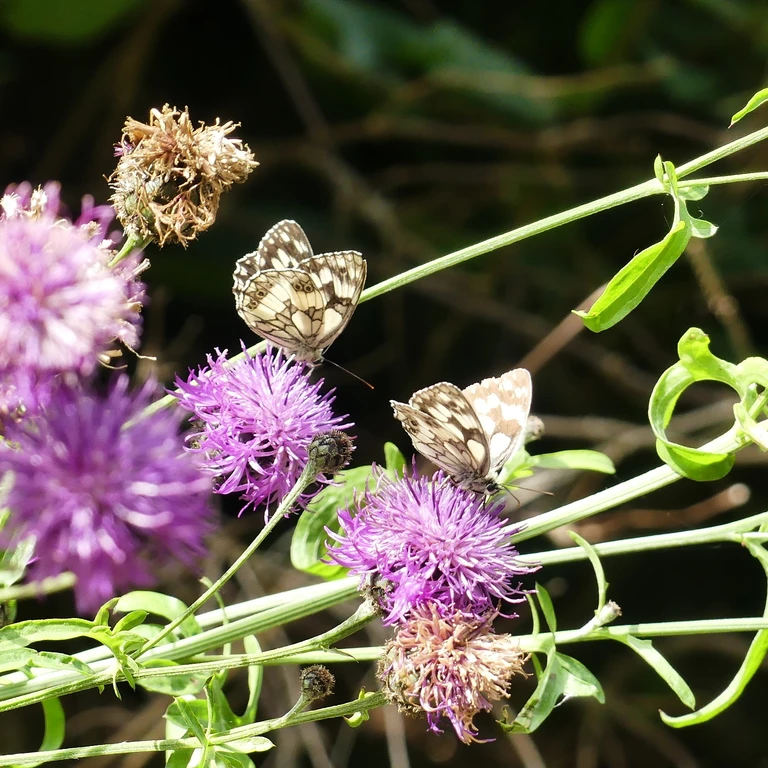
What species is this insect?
Melanargia galathea
